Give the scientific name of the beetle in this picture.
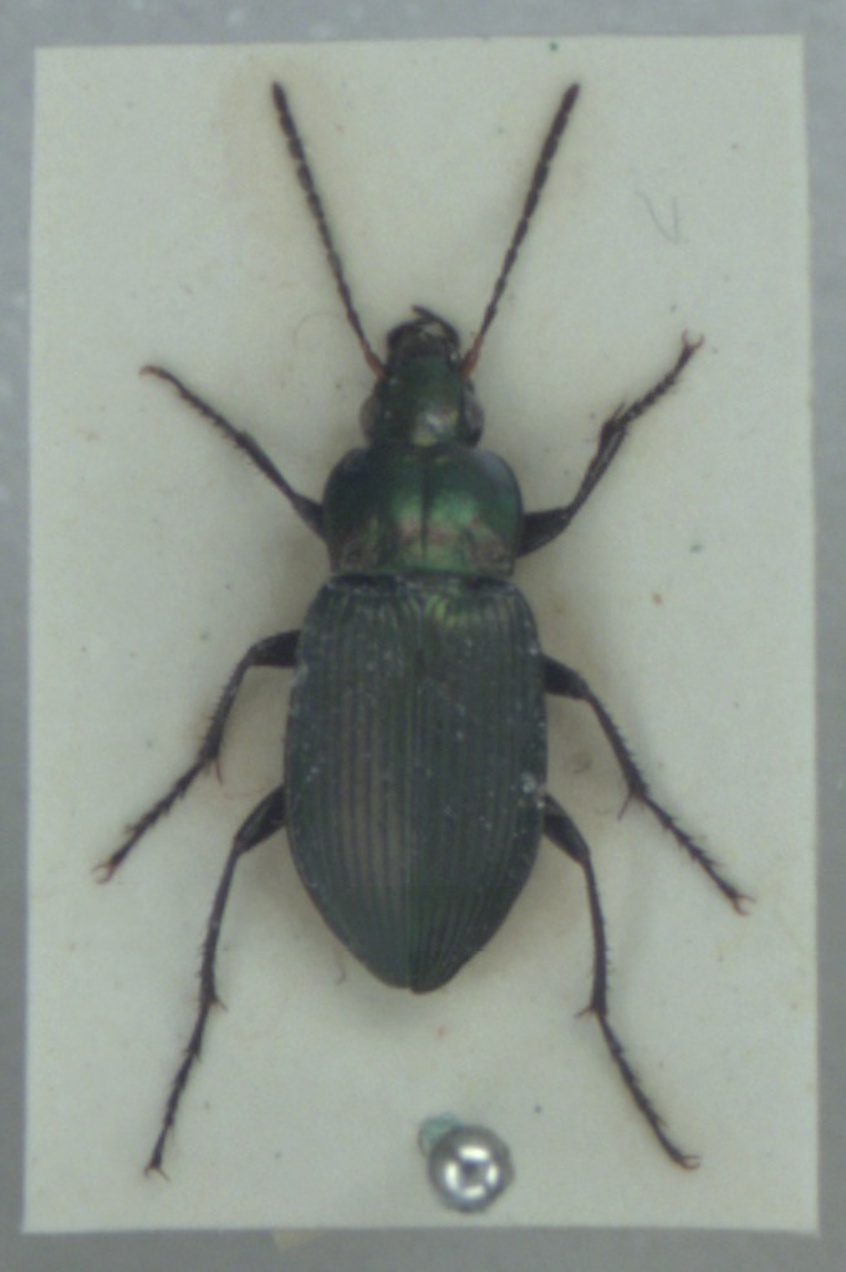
Poecilus cupreus
